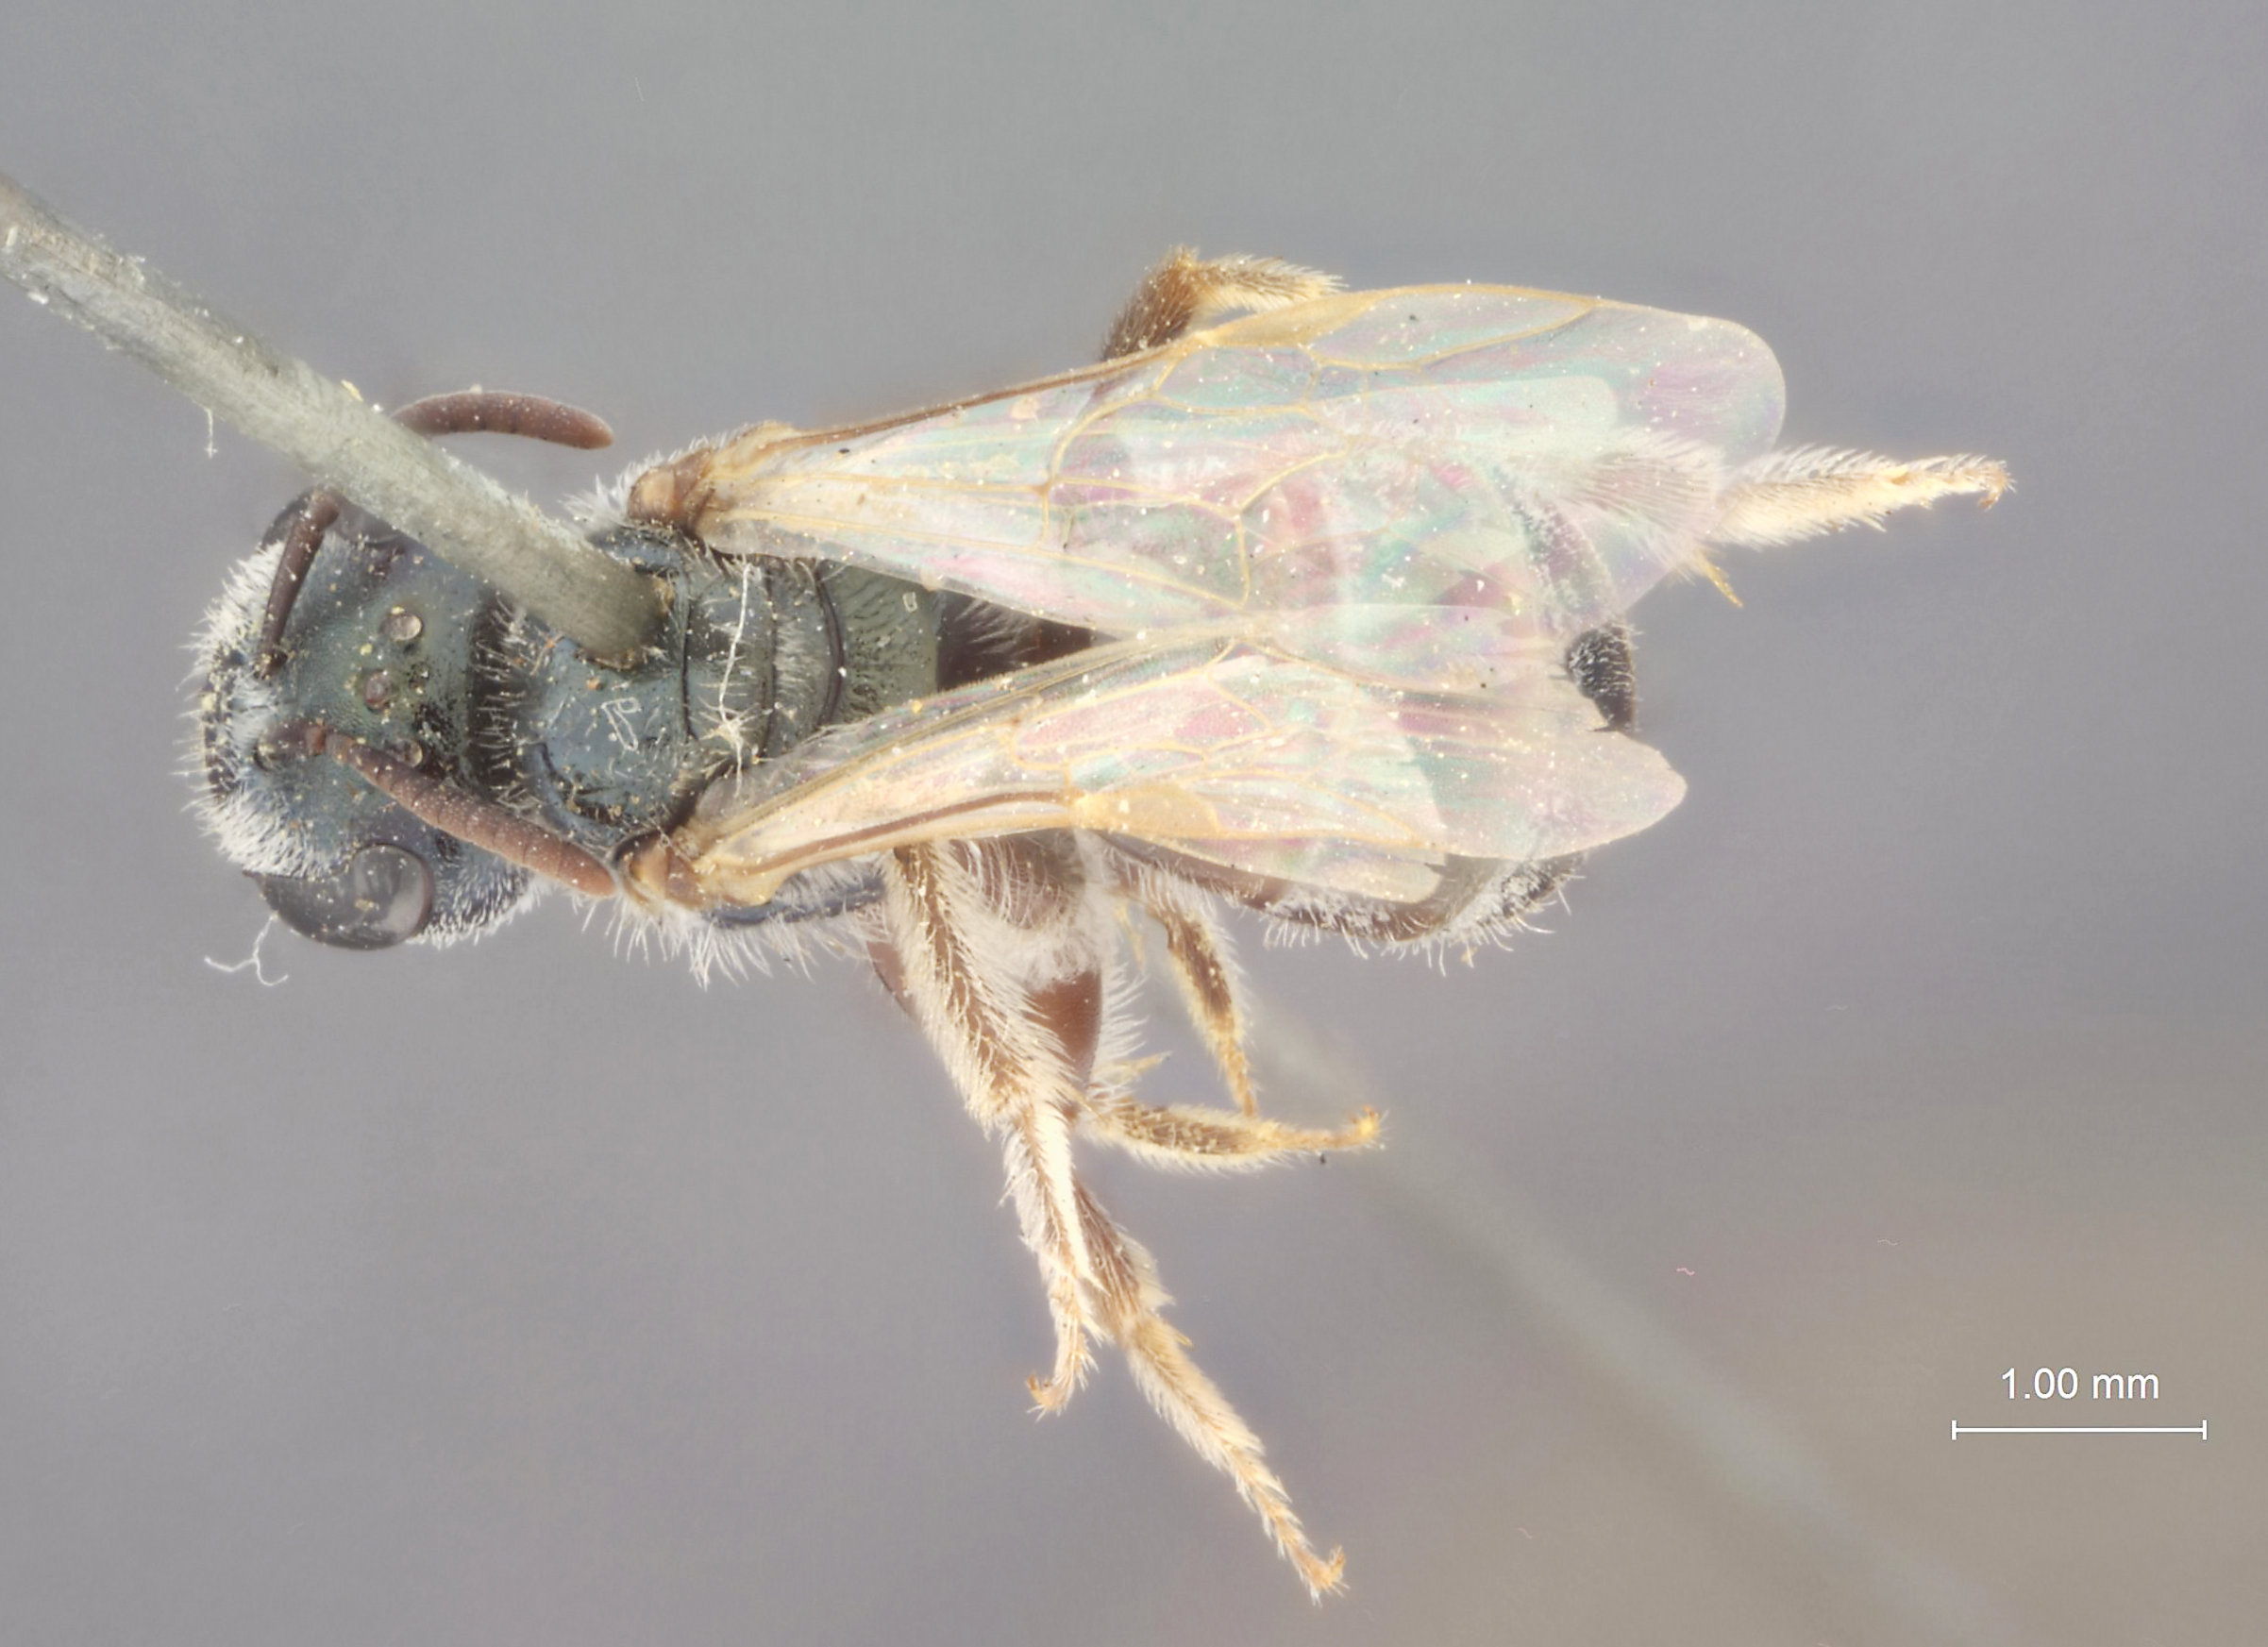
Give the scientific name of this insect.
Halictus crassiceps
